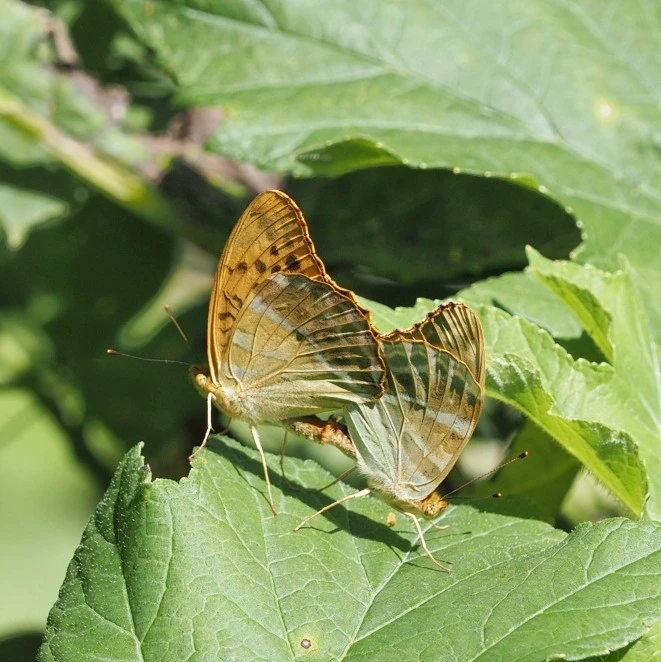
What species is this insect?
Argynnis paphia
